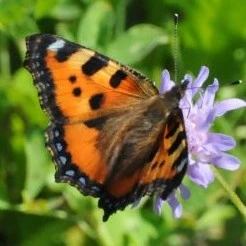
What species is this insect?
Aglais urticae
